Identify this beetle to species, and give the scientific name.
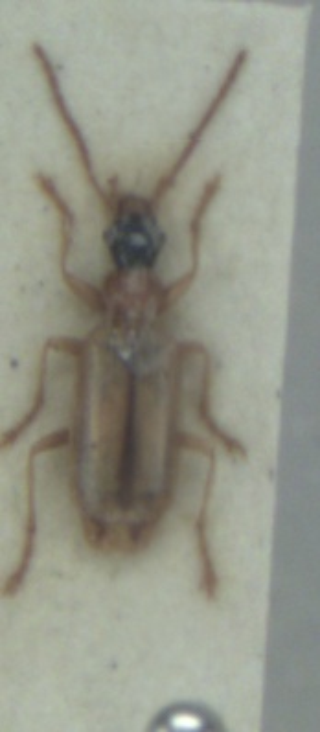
Demetrias atricapillus
